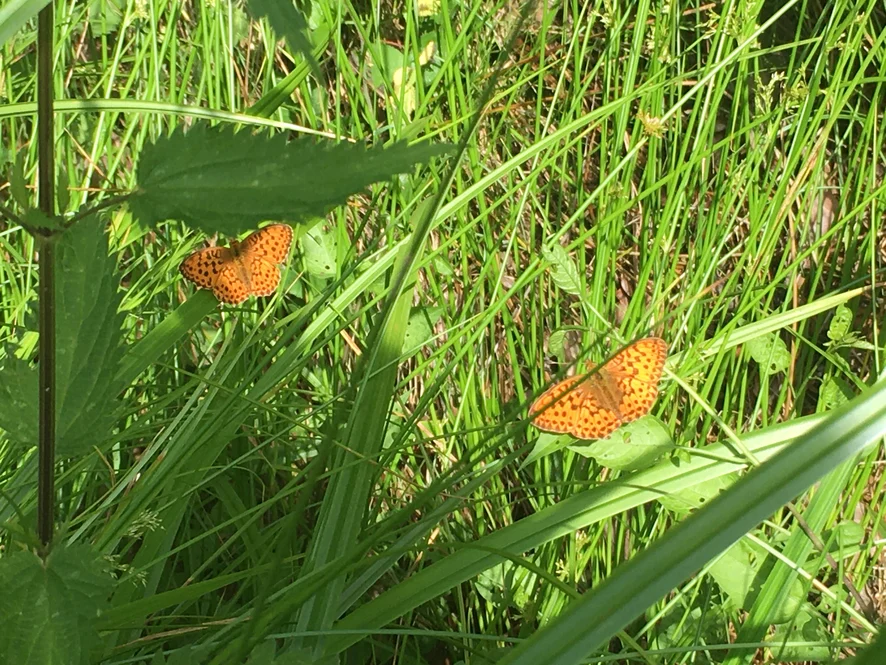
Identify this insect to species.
Brenthis daphne
